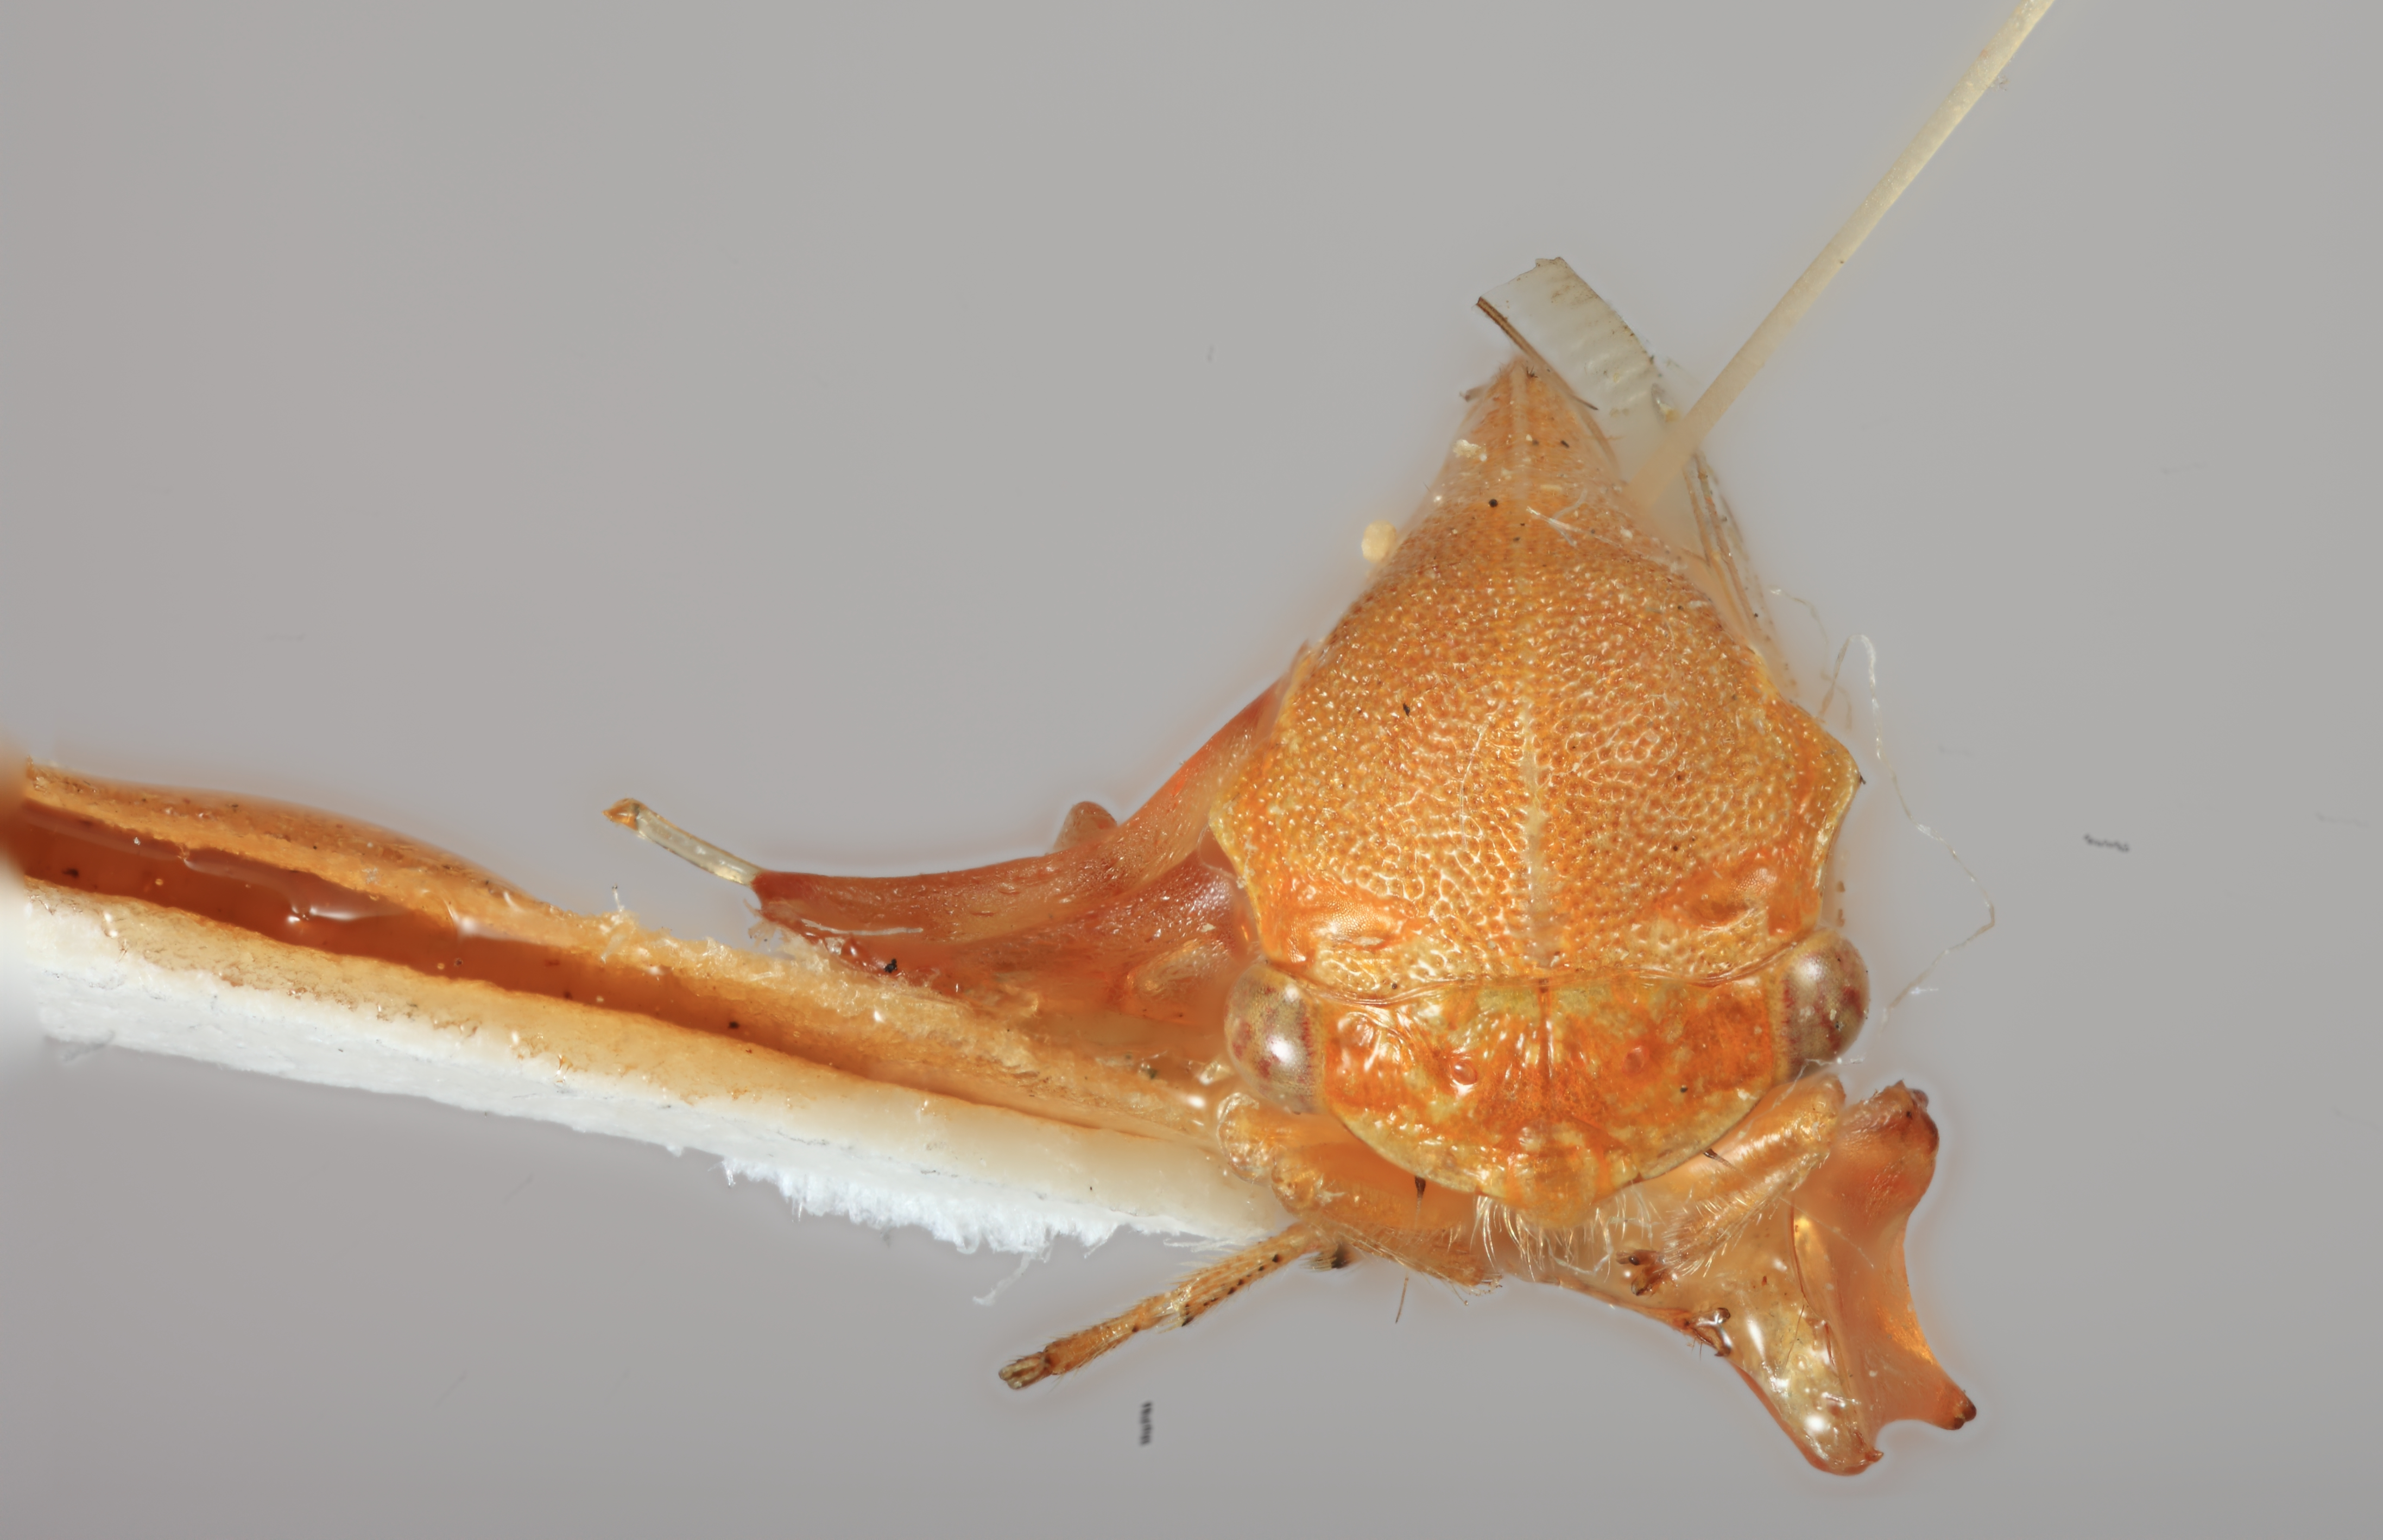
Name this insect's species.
Stictolobus delongi
